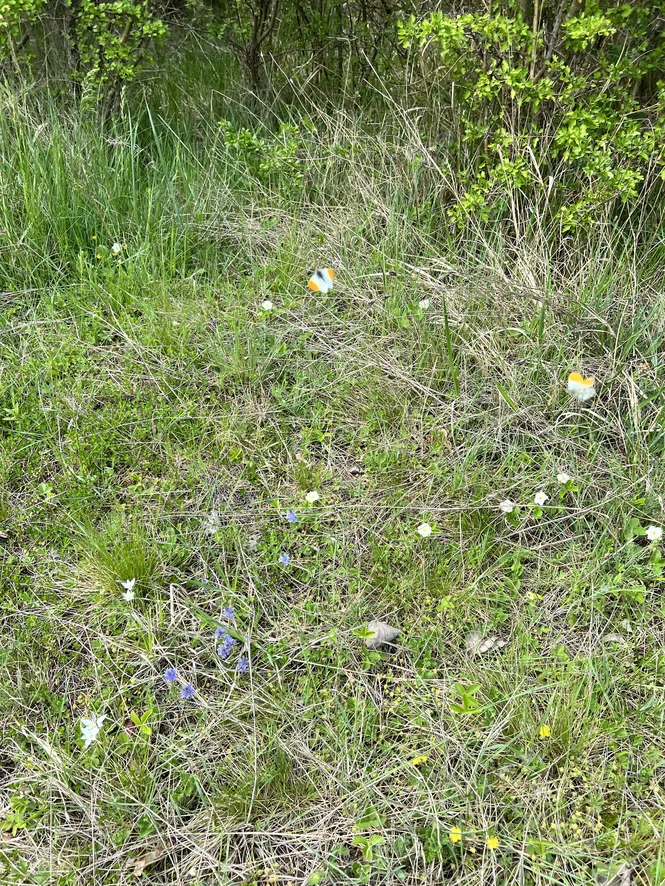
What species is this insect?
Anthocharis cardamines
